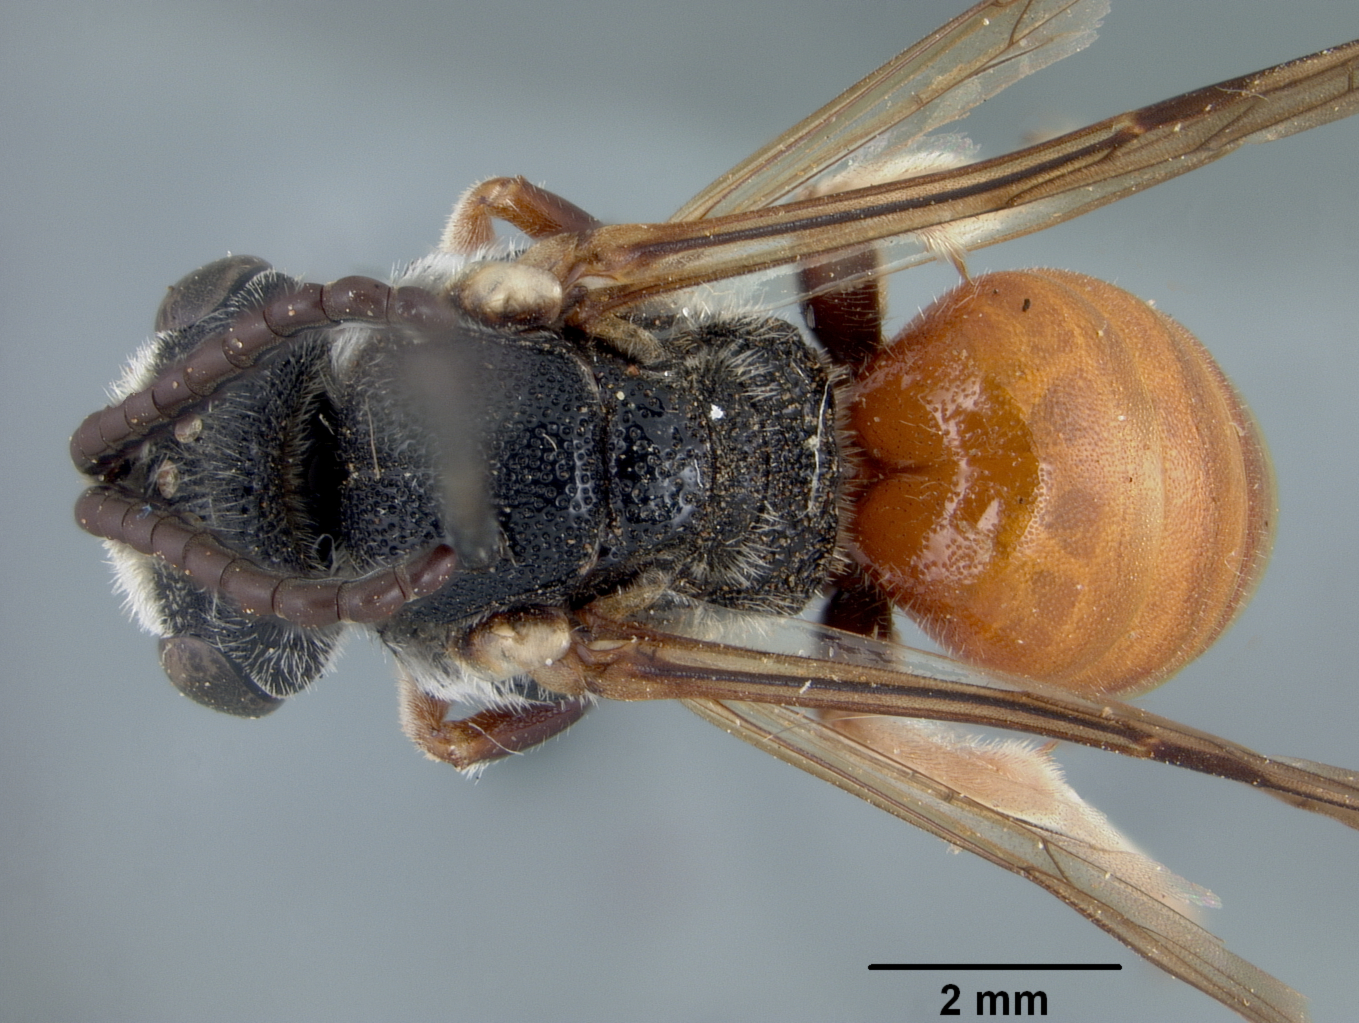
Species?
Sphecodes rufipennis
